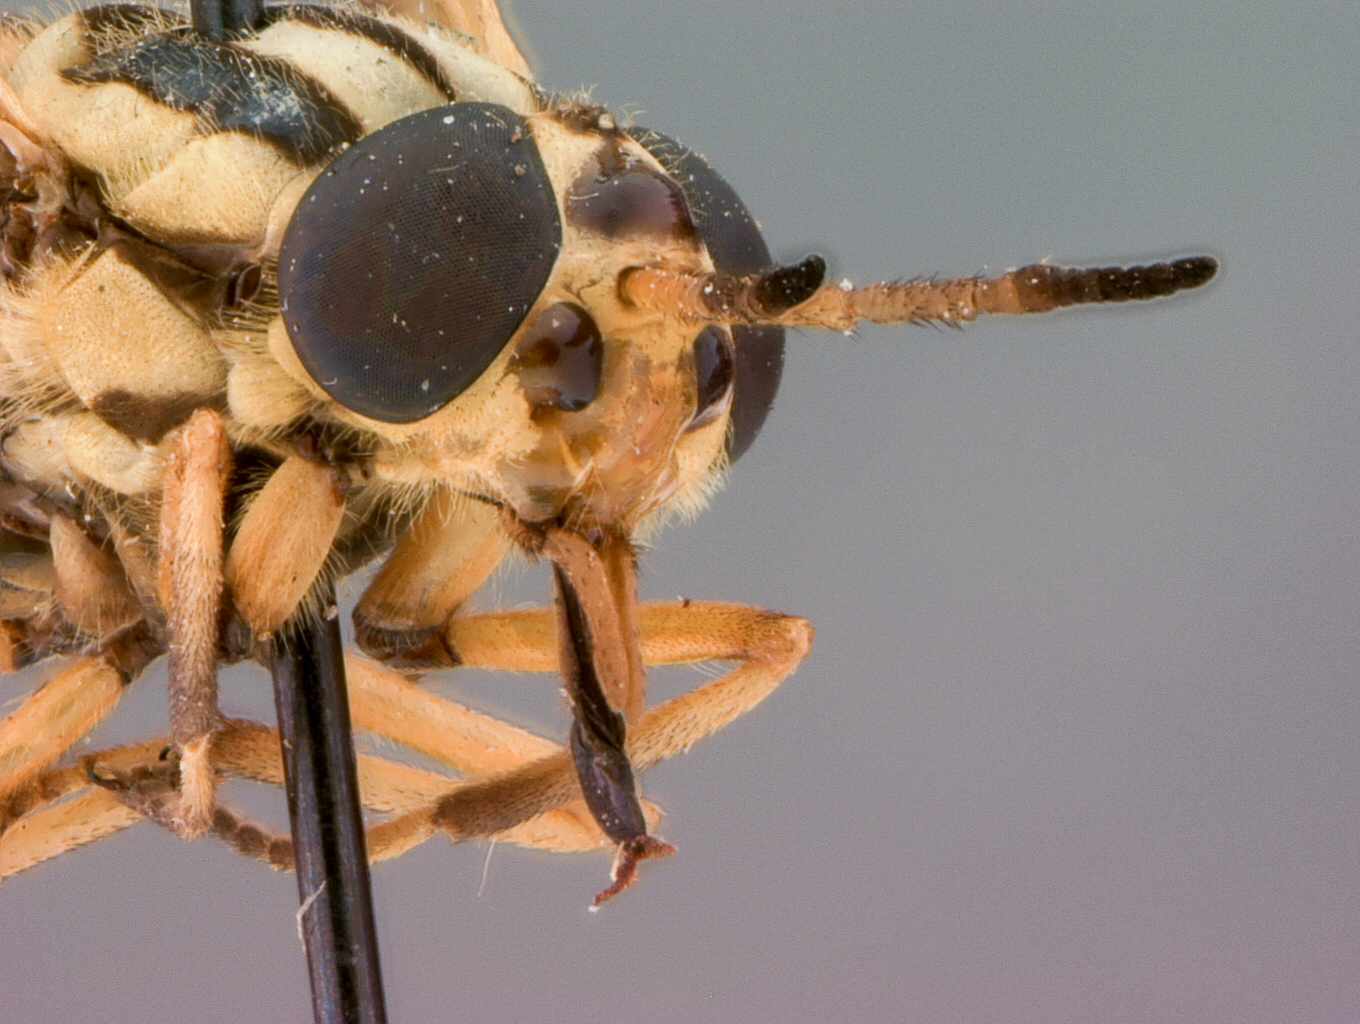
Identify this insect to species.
Neochrysops globosus
